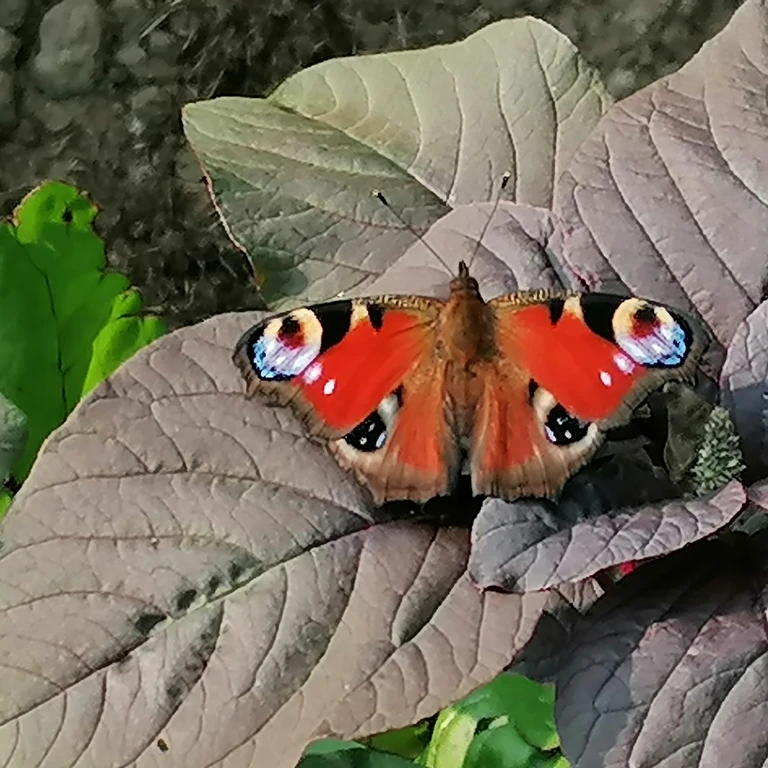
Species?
Aglais io
